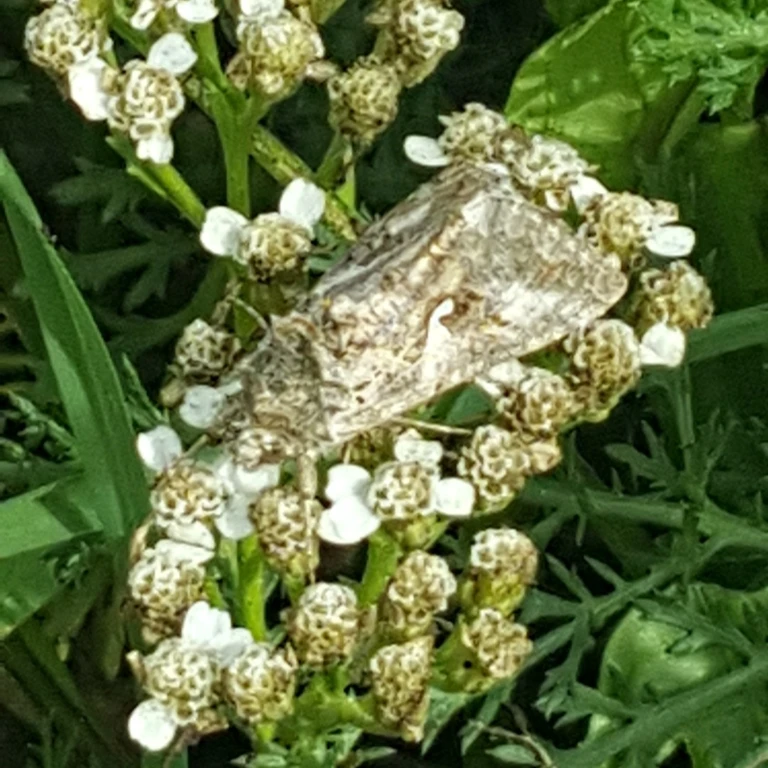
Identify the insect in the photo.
Autographa gamma
